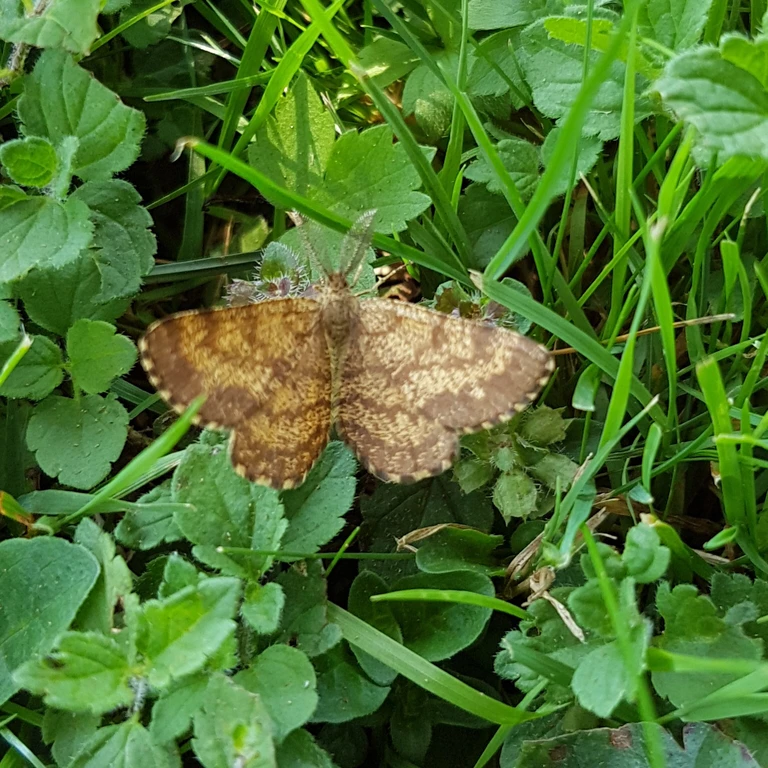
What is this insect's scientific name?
Ematurga atomaria
